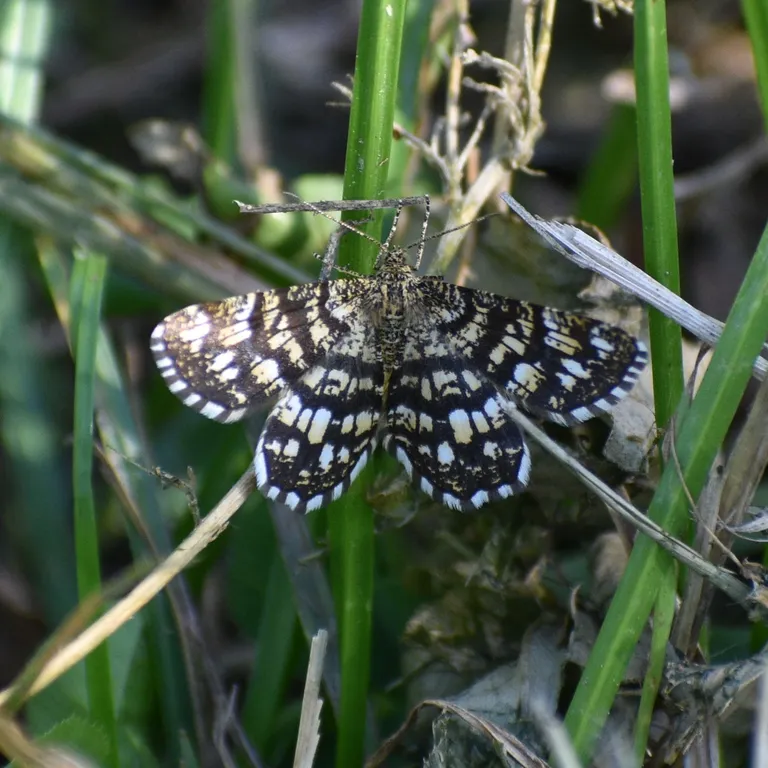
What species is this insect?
Chiasmia clathrata
